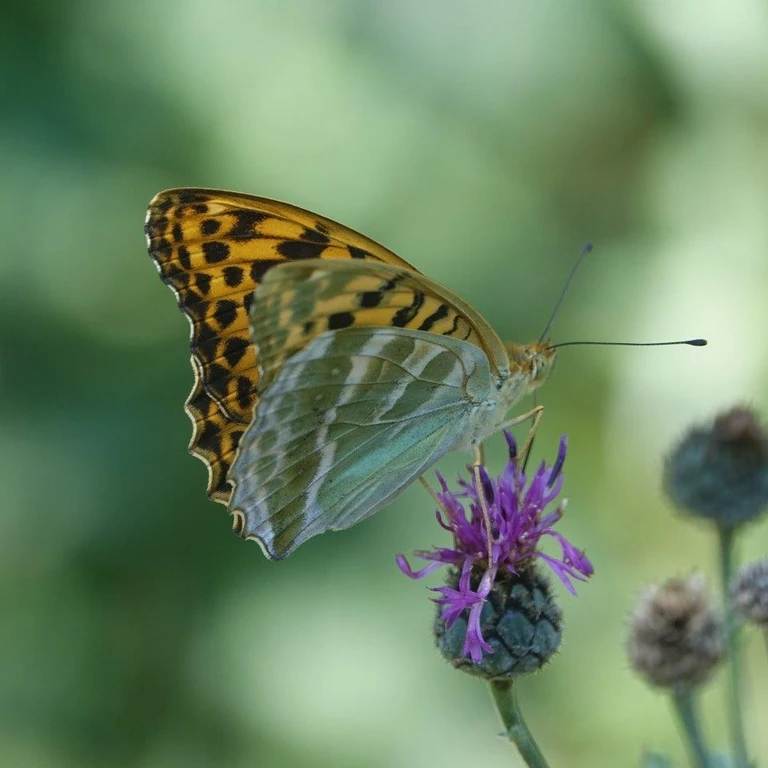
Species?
Argynnis paphia
